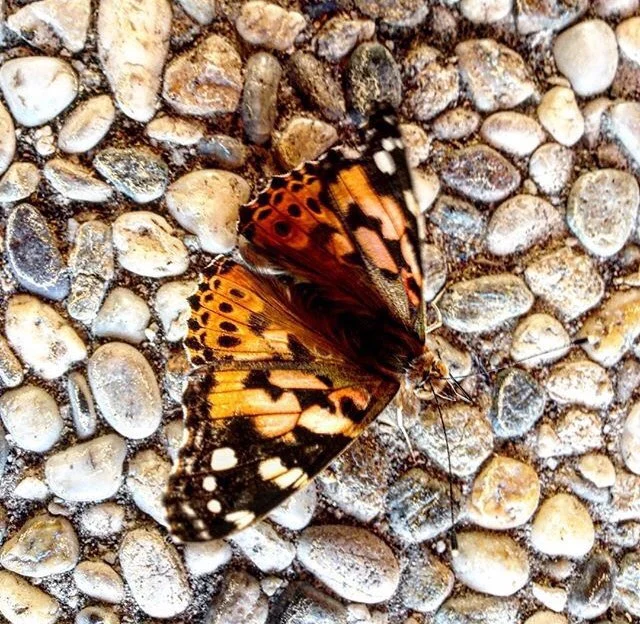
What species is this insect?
Vanessa cardui
